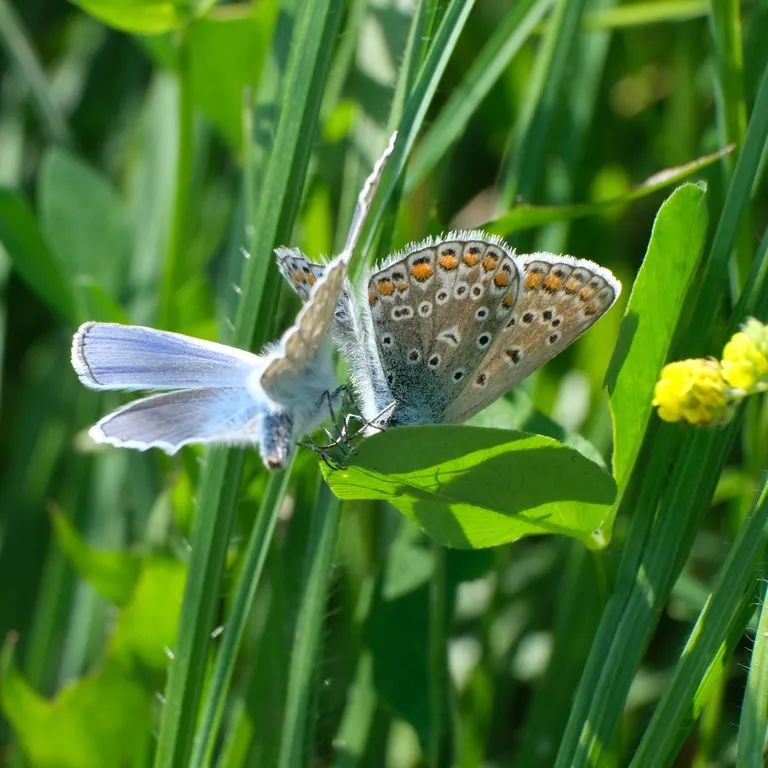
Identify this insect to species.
Polyommatus icarus
